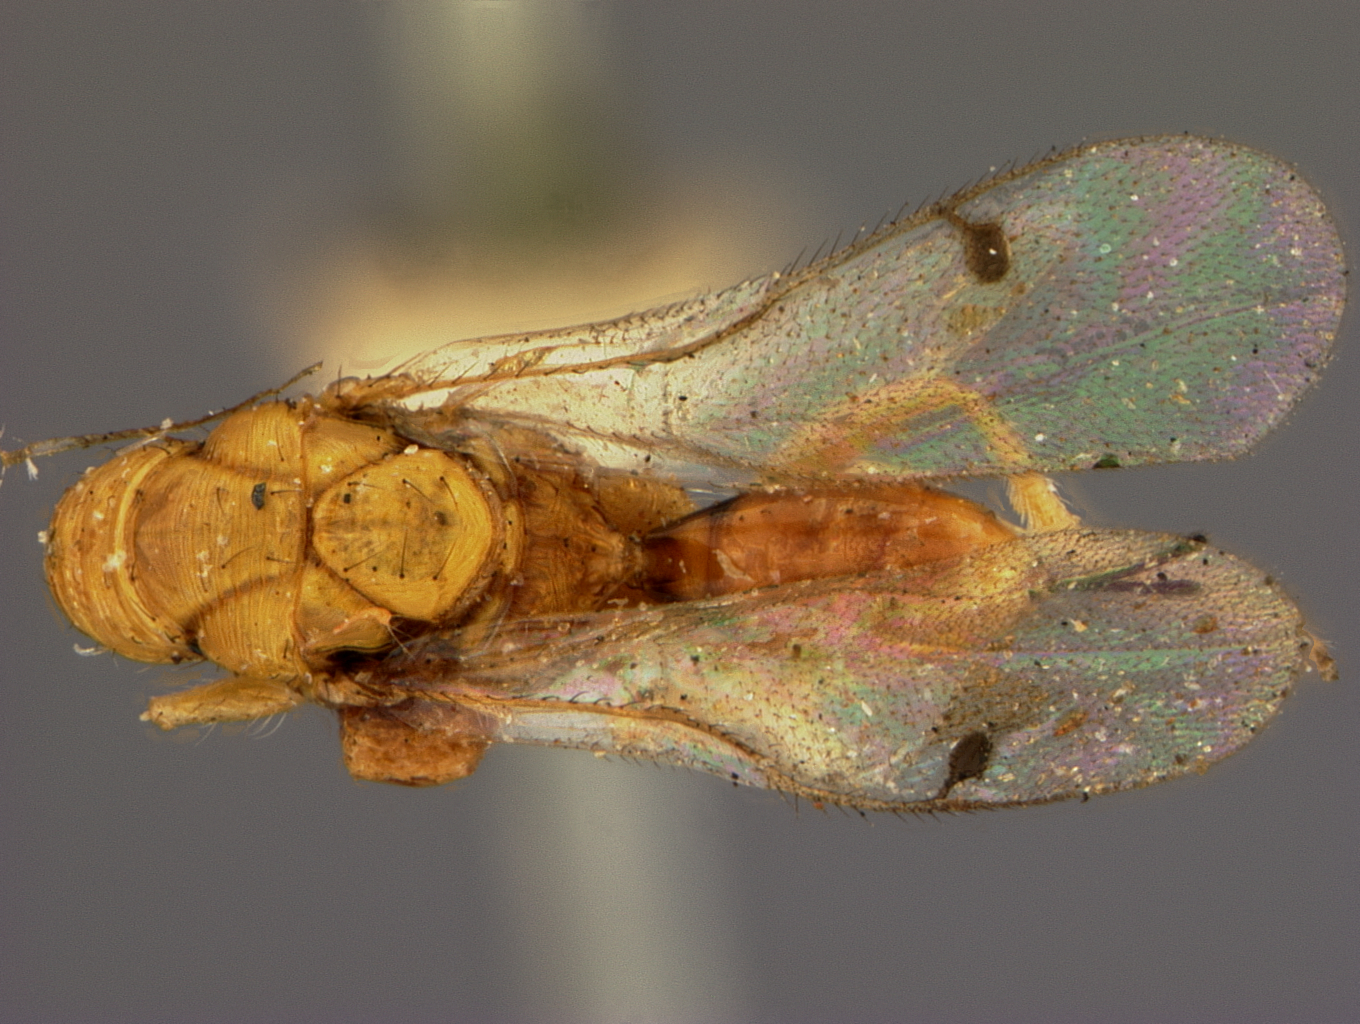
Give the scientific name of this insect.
Megastigmus japonicus
